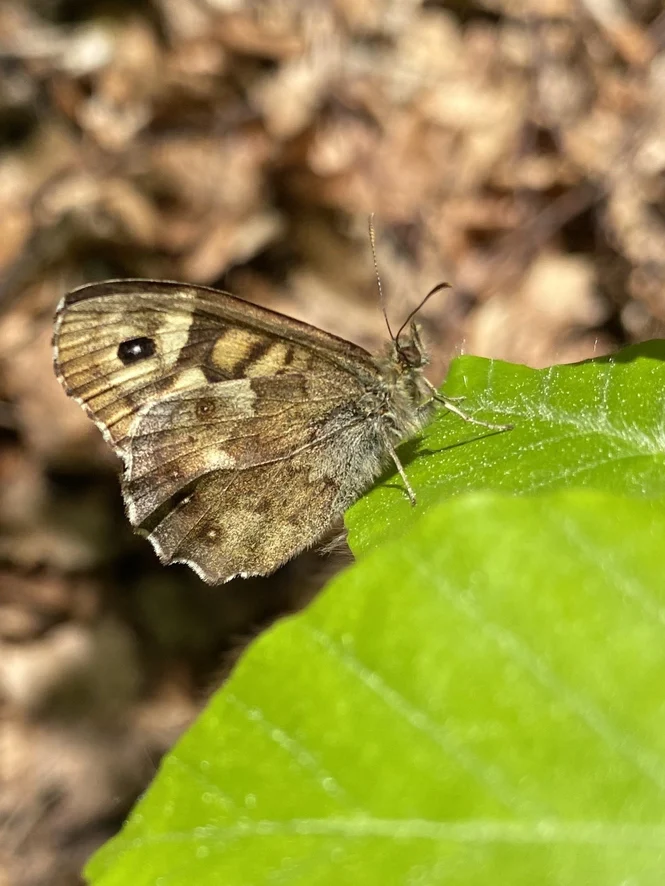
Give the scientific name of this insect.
Pararge aegeria
